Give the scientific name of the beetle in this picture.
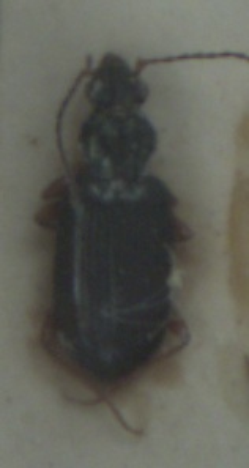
Bembidion decorum
